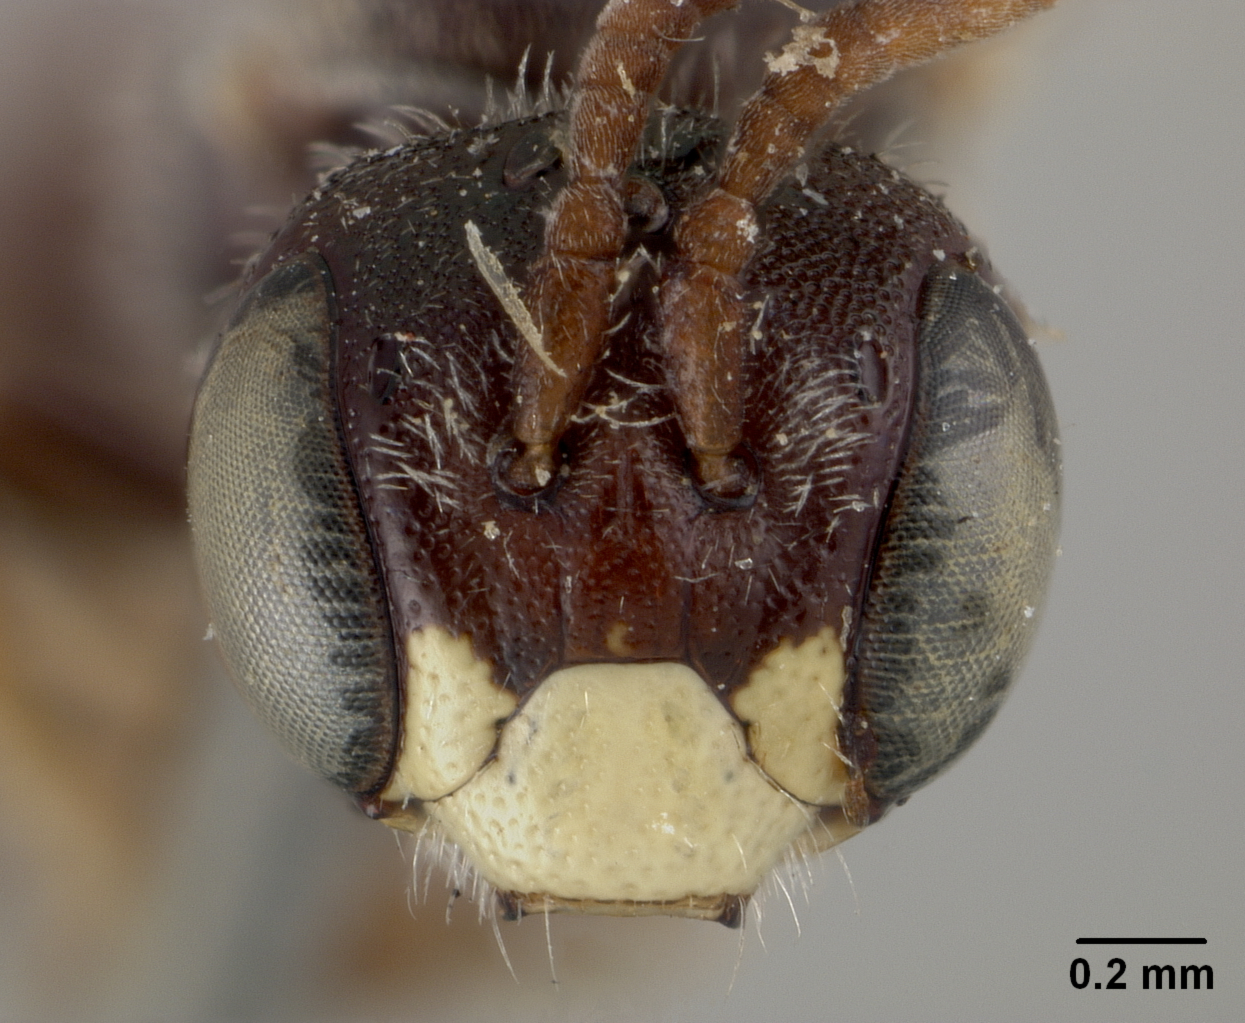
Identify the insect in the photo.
Panurginus pauper
